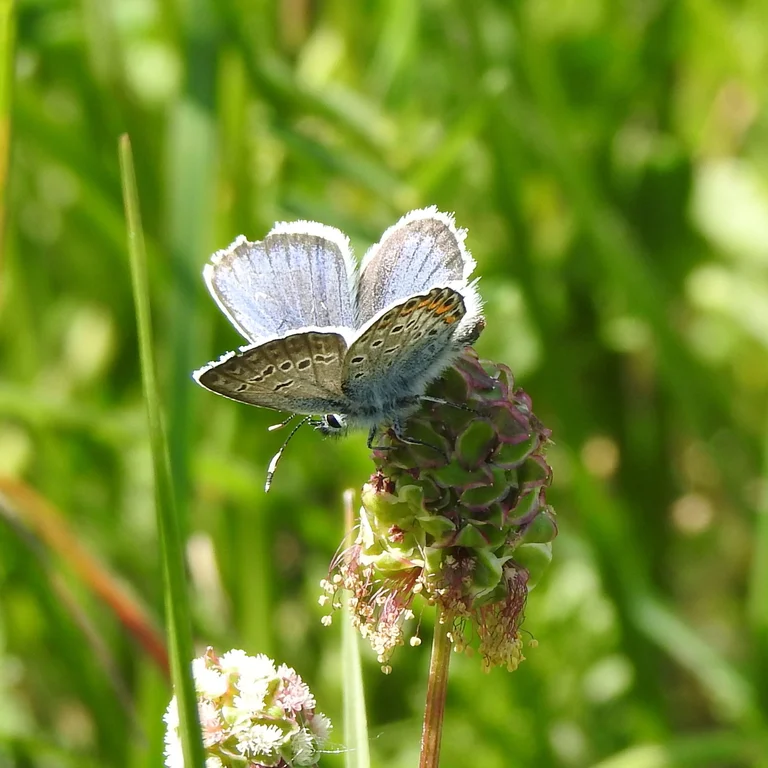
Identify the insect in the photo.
Plebejus argus
